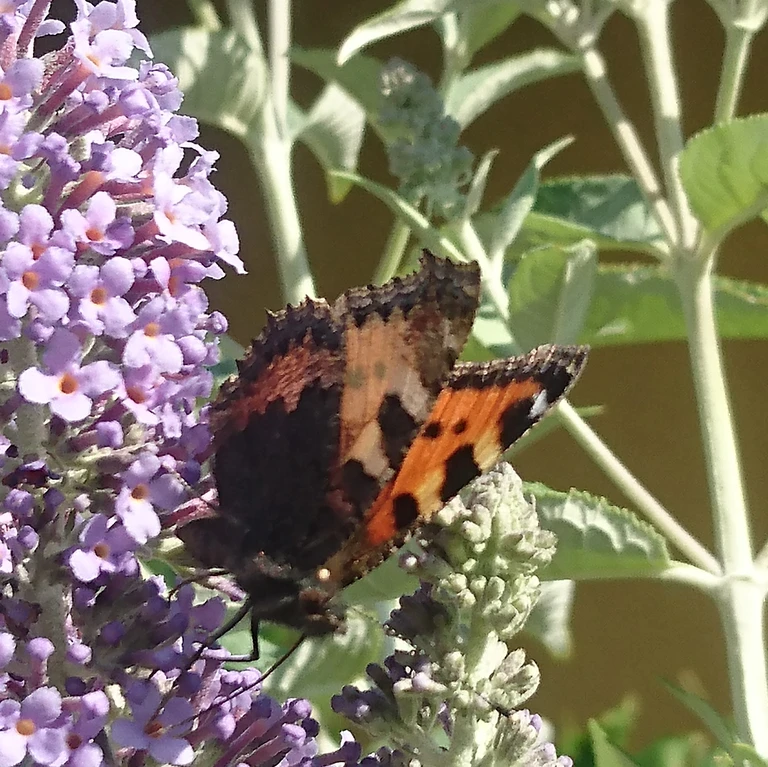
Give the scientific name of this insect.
Aglais urticae
